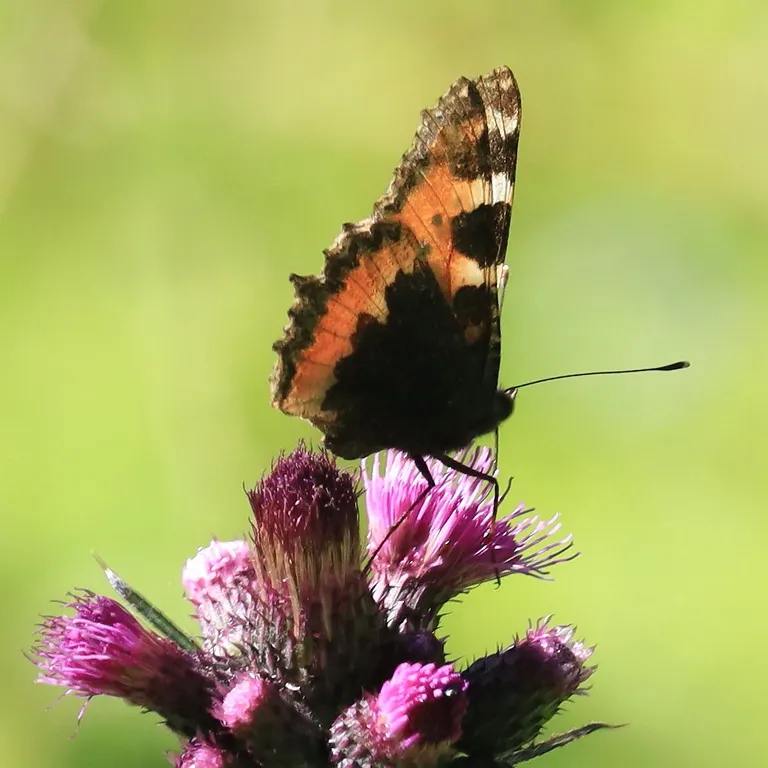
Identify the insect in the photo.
Aglais urticae
